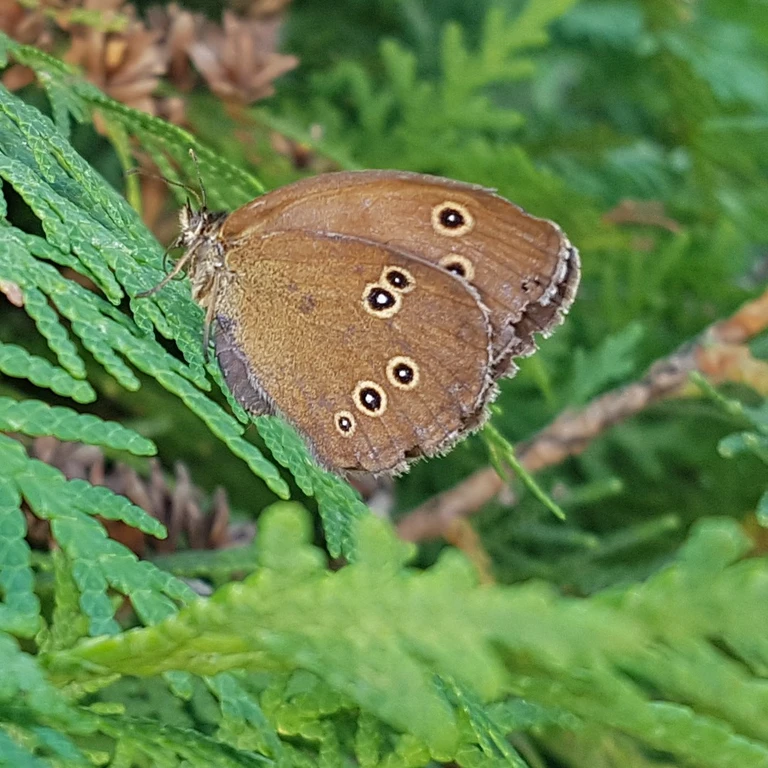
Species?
Aphantopus hyperantus
